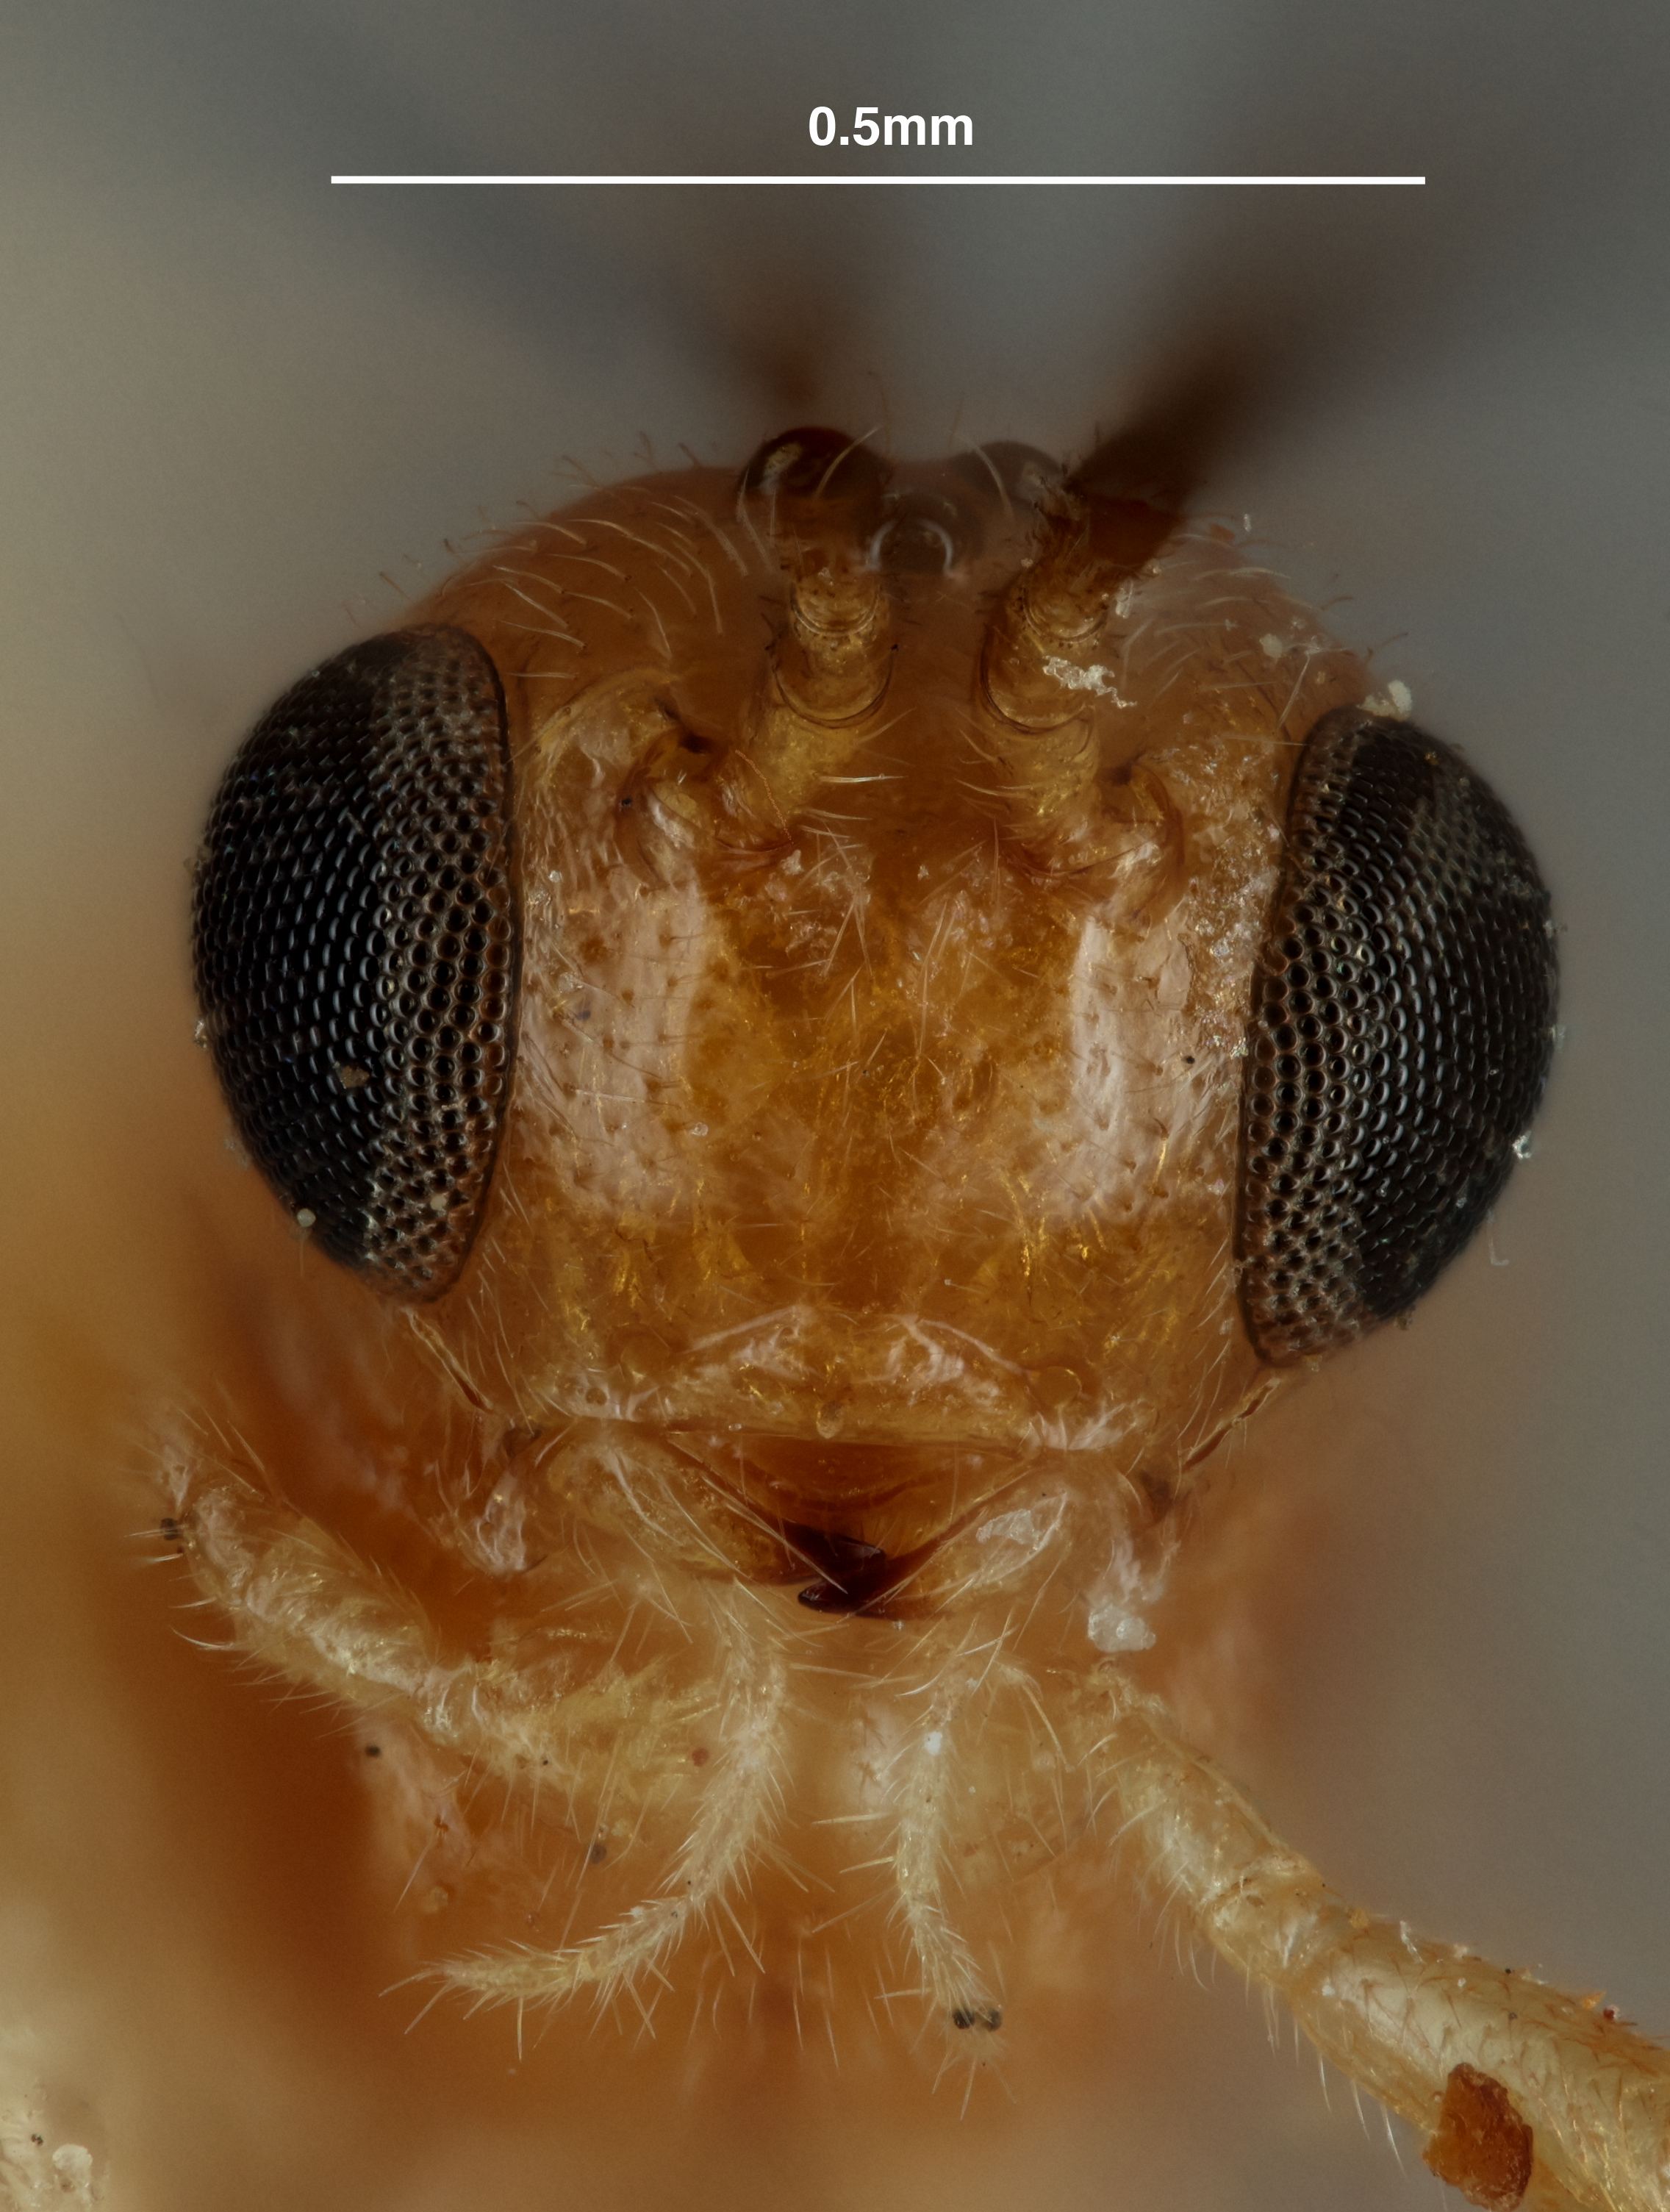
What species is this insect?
Opius caprilesi
